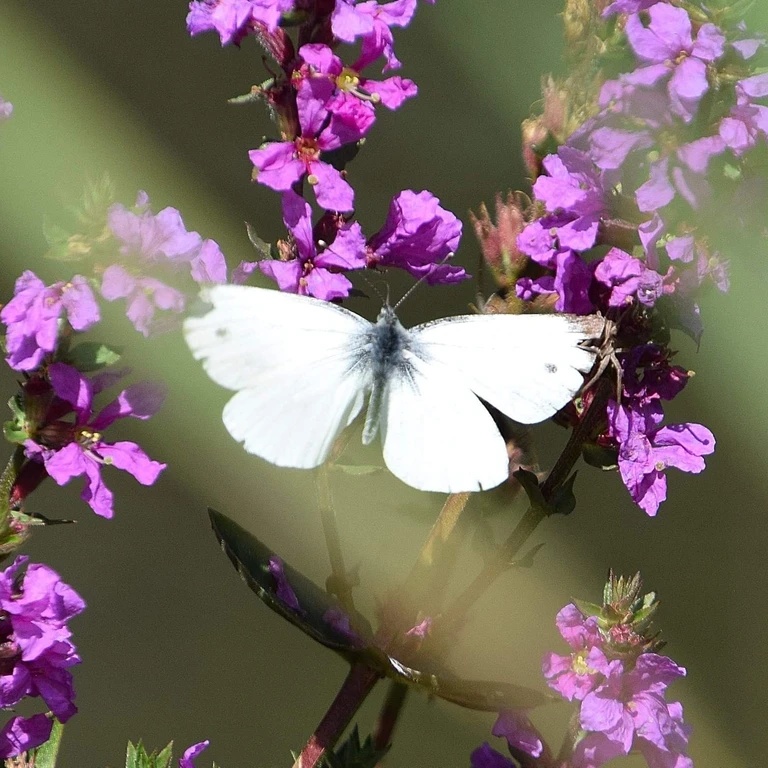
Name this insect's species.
Pieris rapae
